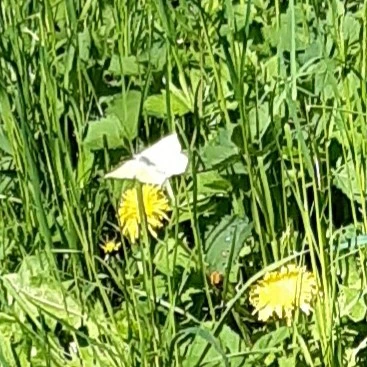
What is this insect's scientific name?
Gonepteryx rhamni
